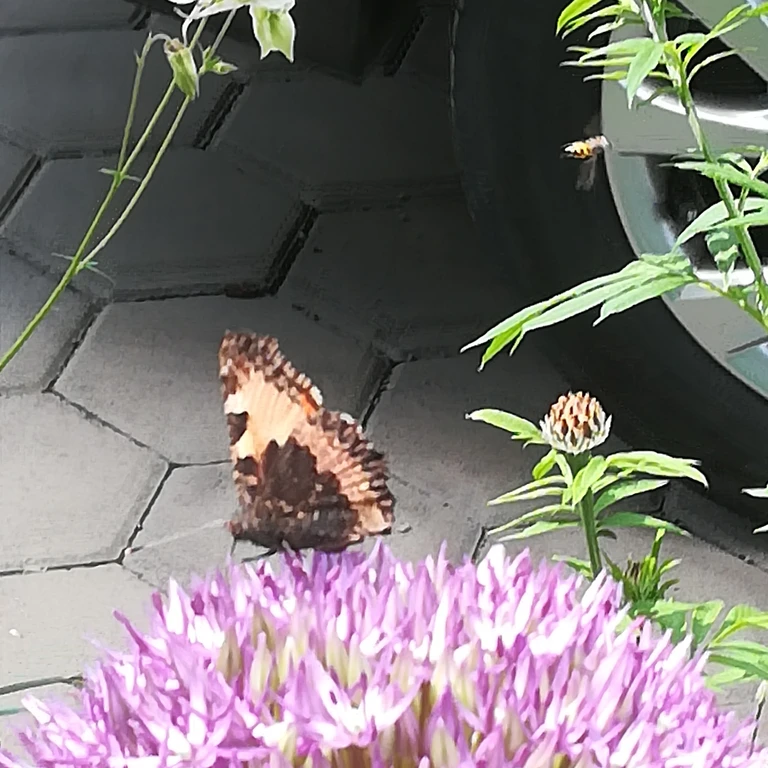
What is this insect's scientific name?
Aglais urticae
